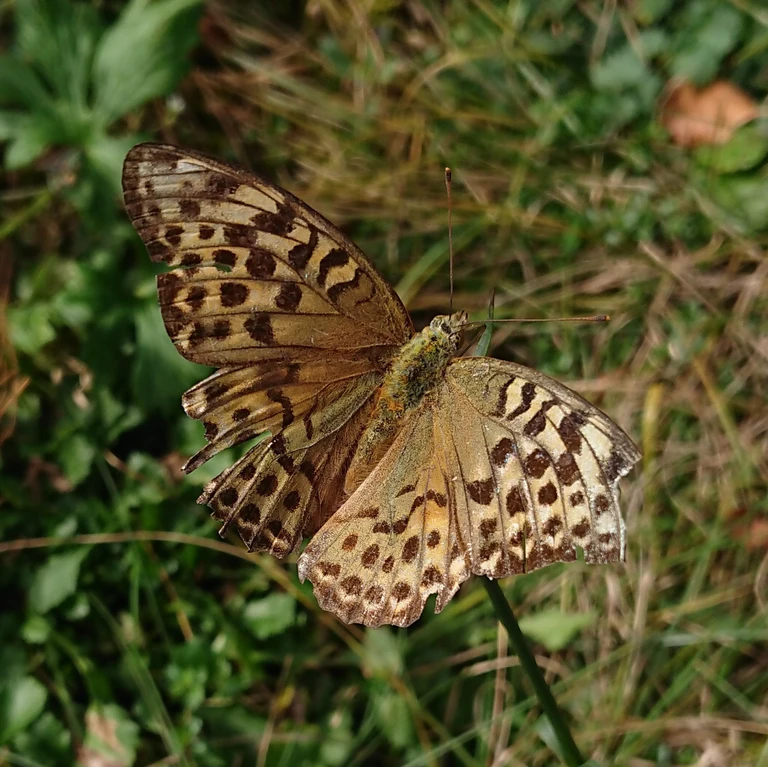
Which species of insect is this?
Argynnis paphia
